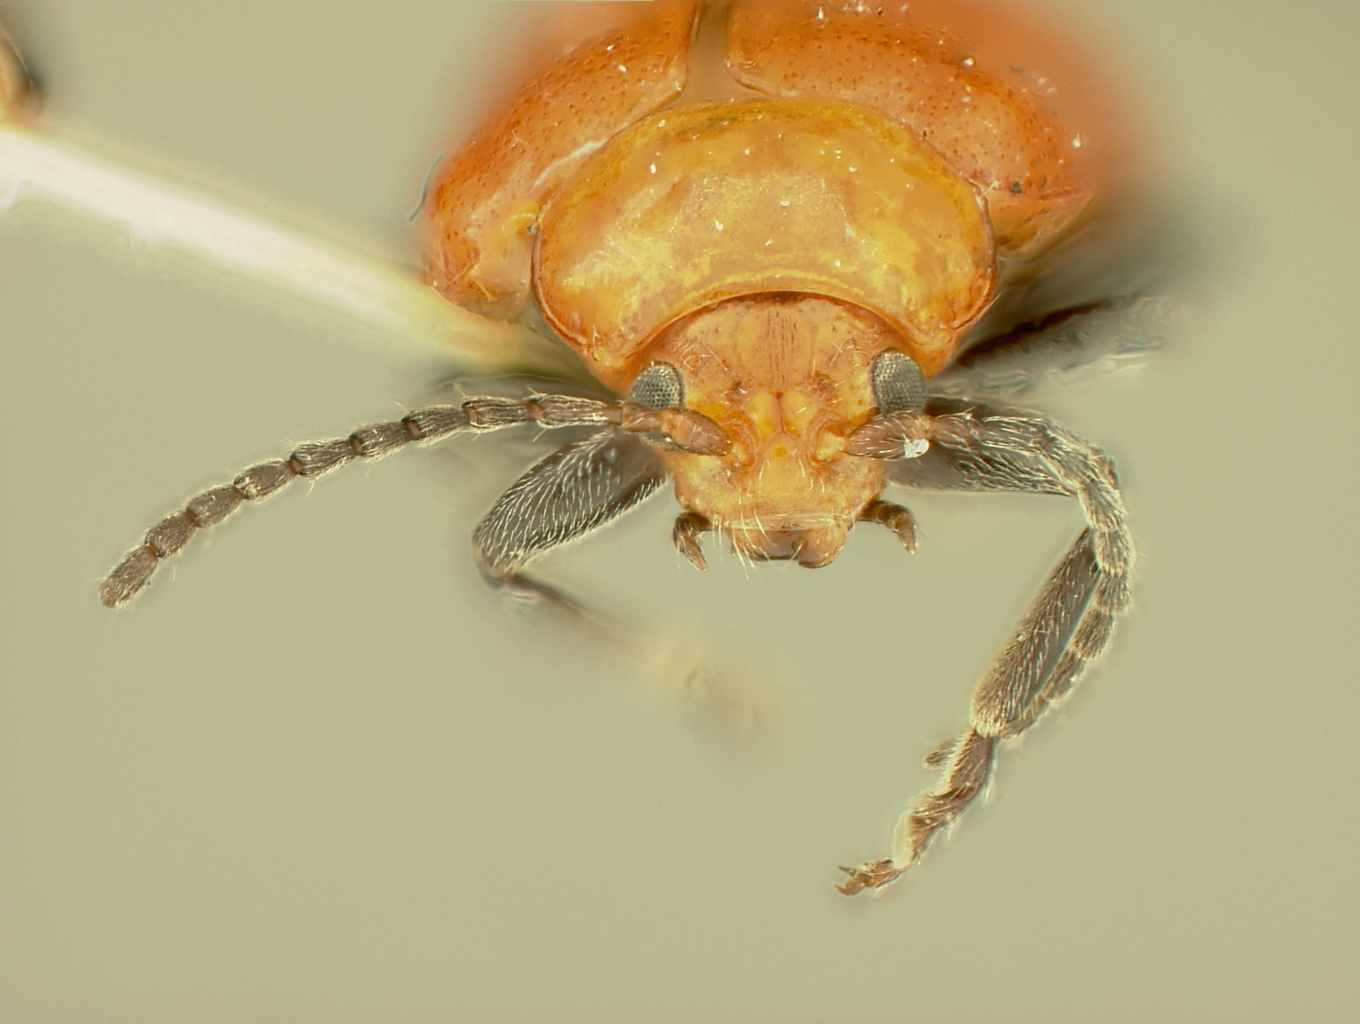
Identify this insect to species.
Strabala ambulans
